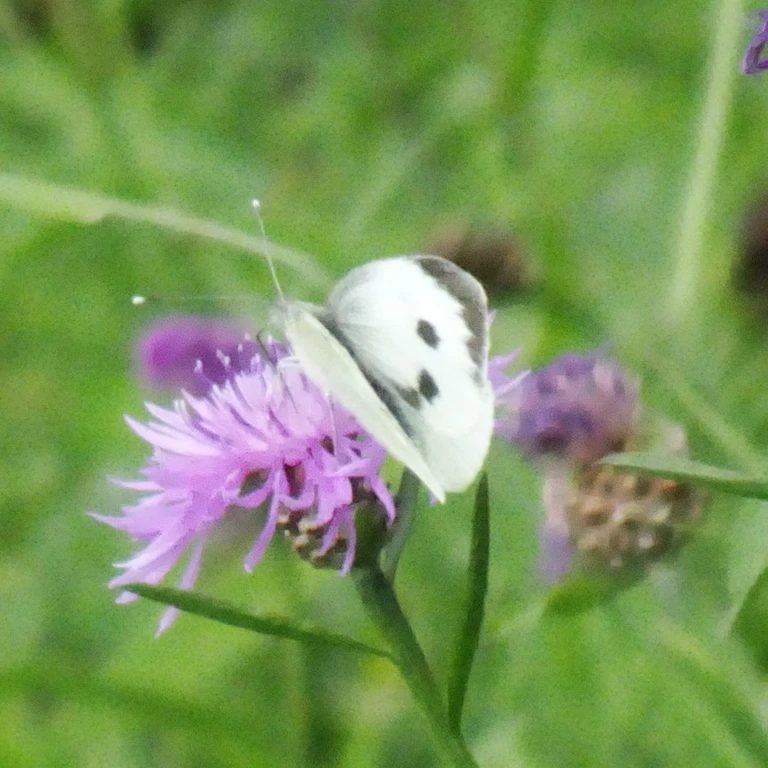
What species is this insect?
Pieris brassicae
